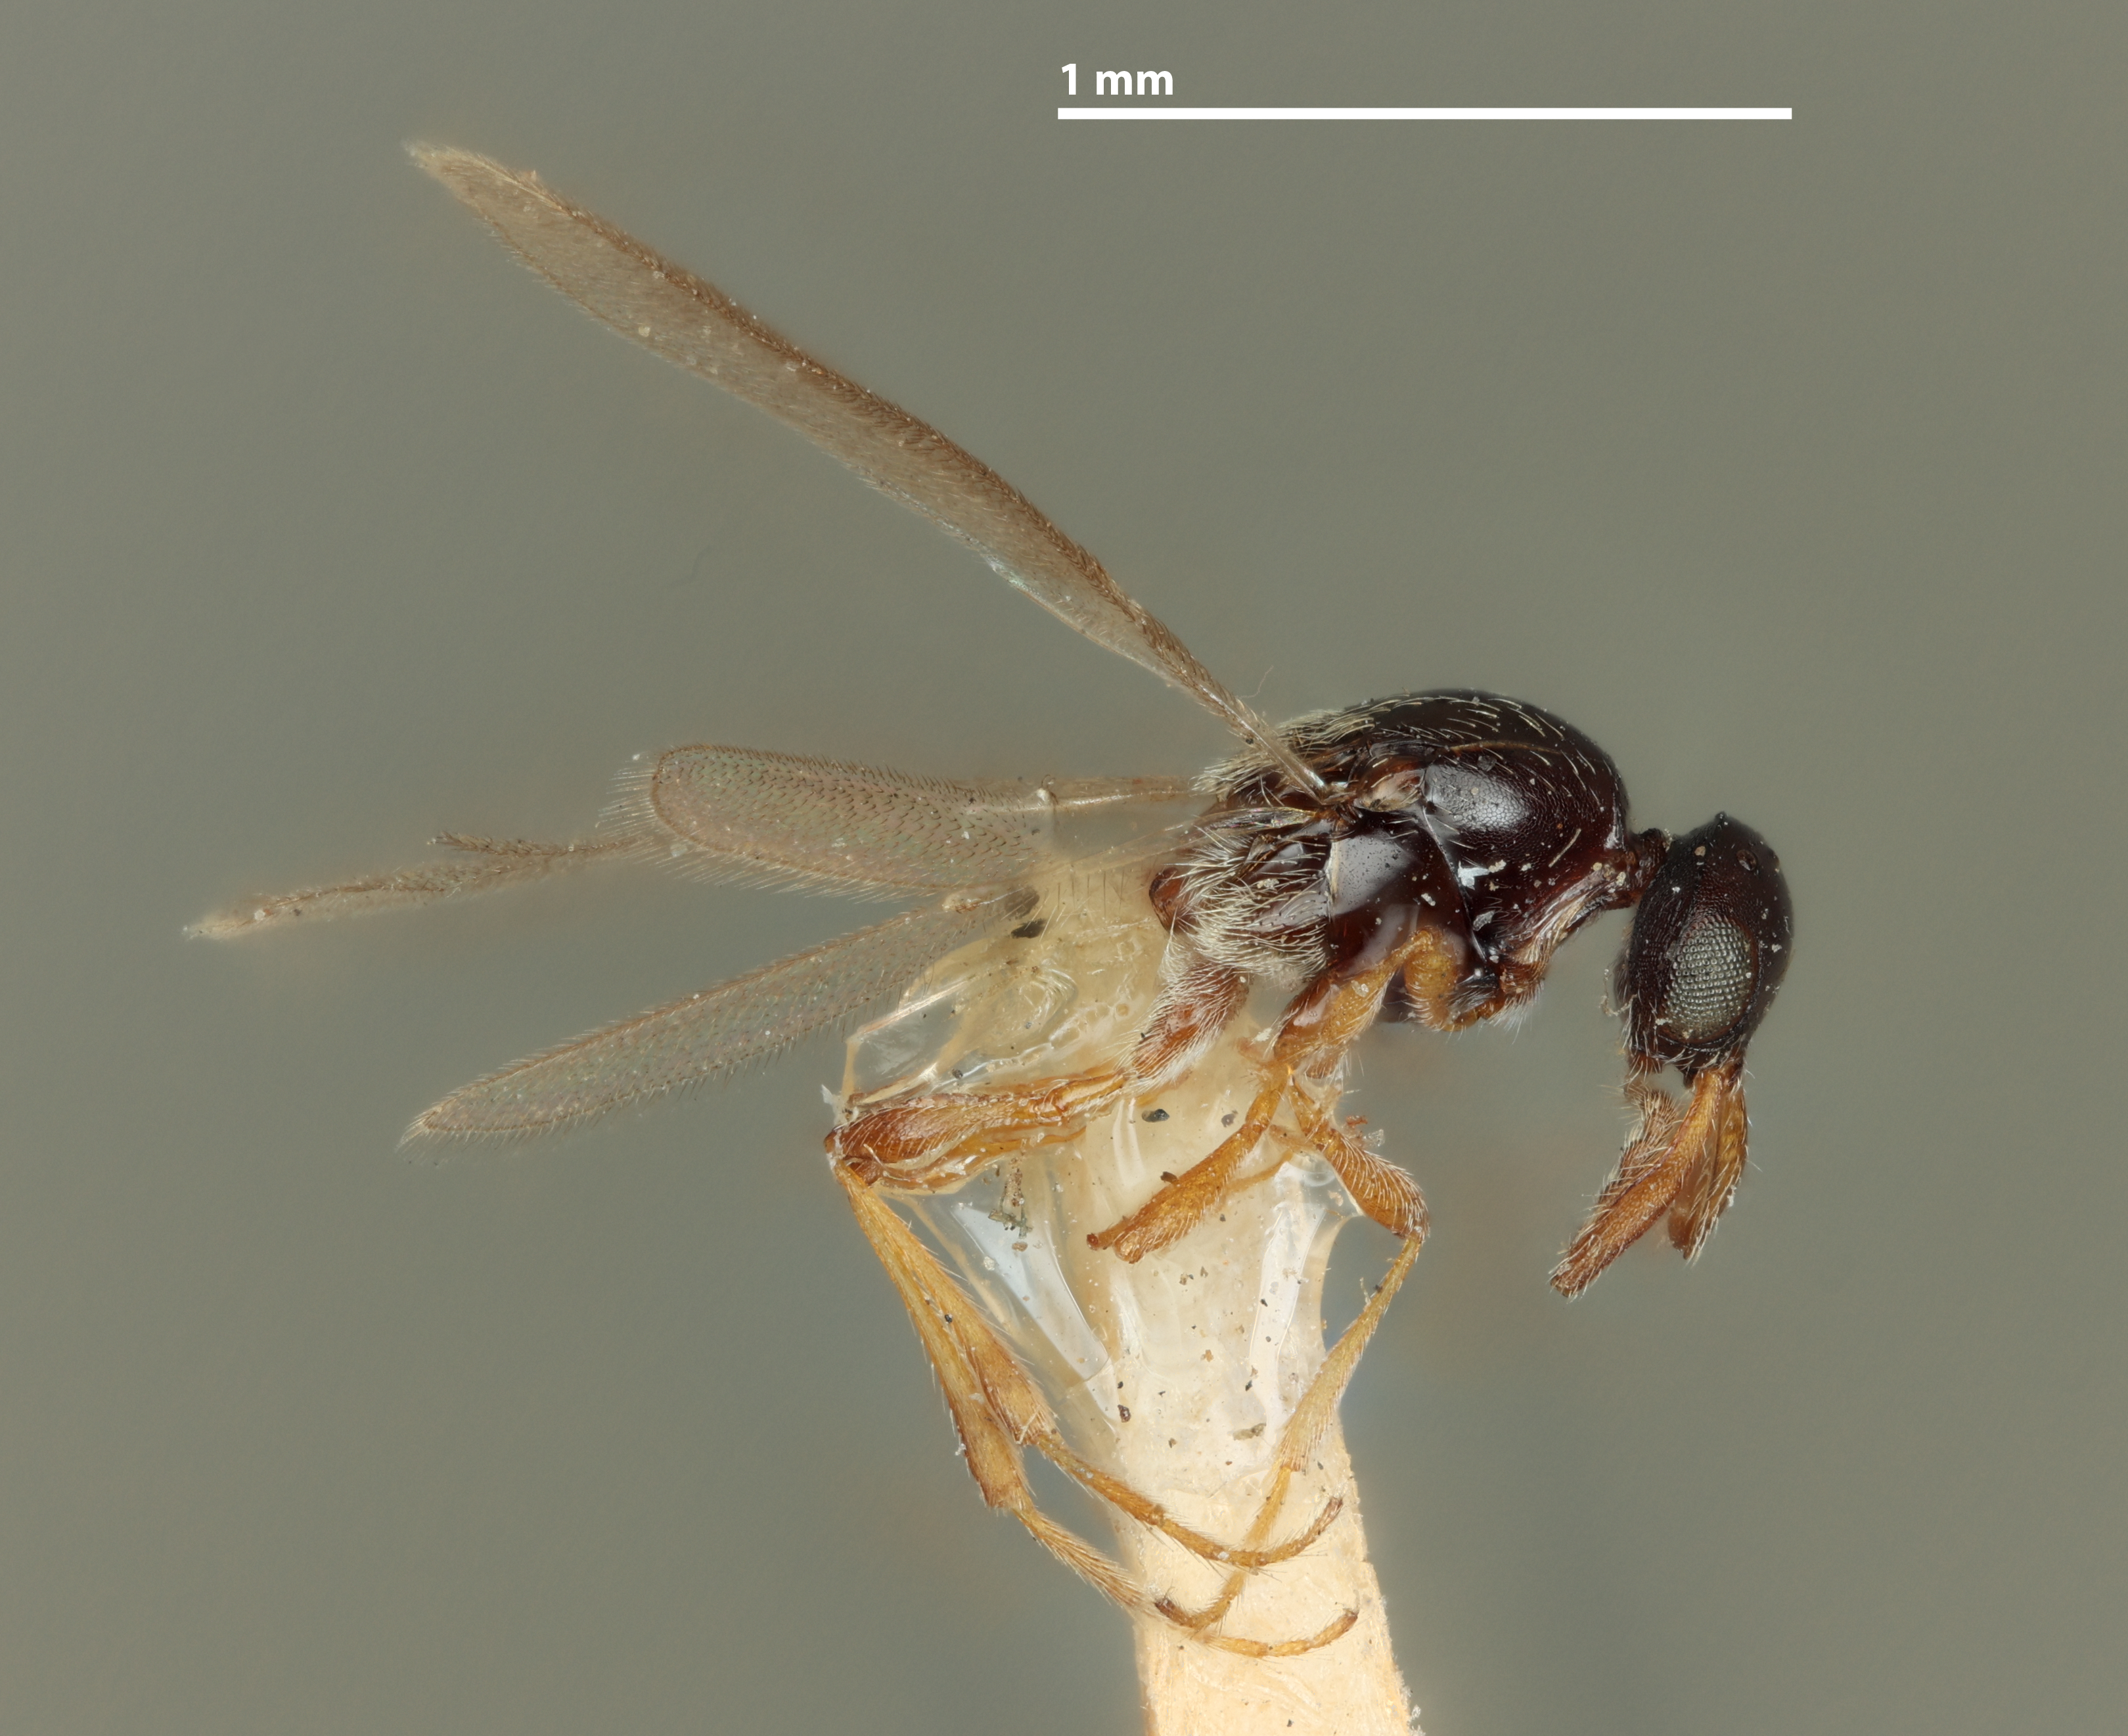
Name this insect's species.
Amblyaspis californicus
